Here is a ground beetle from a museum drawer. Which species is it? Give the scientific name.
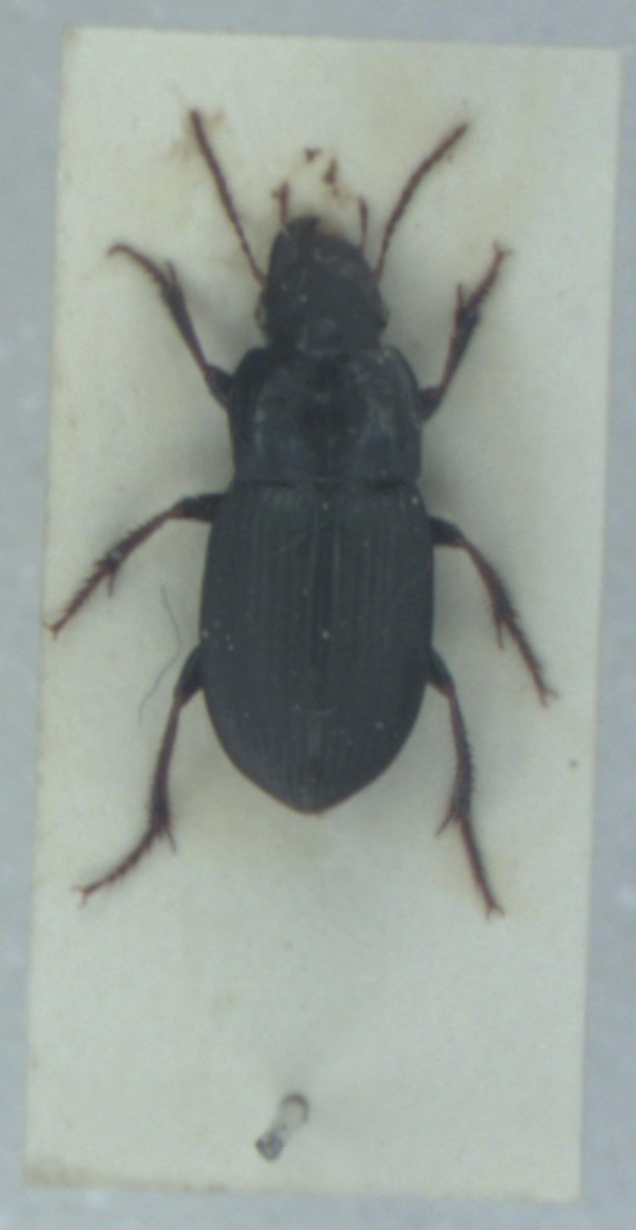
Harpalus rubripes
